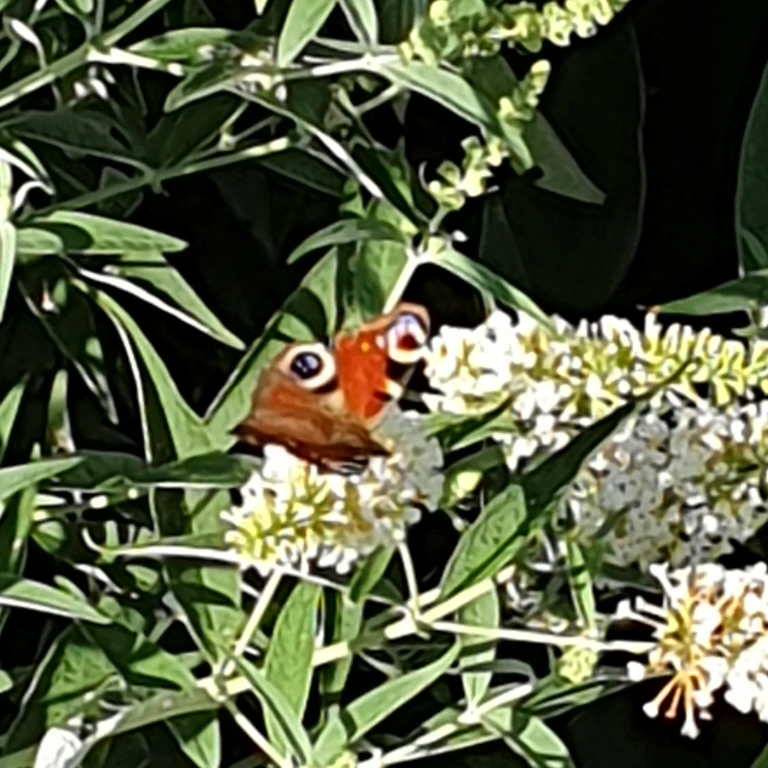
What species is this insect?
Aglais io
